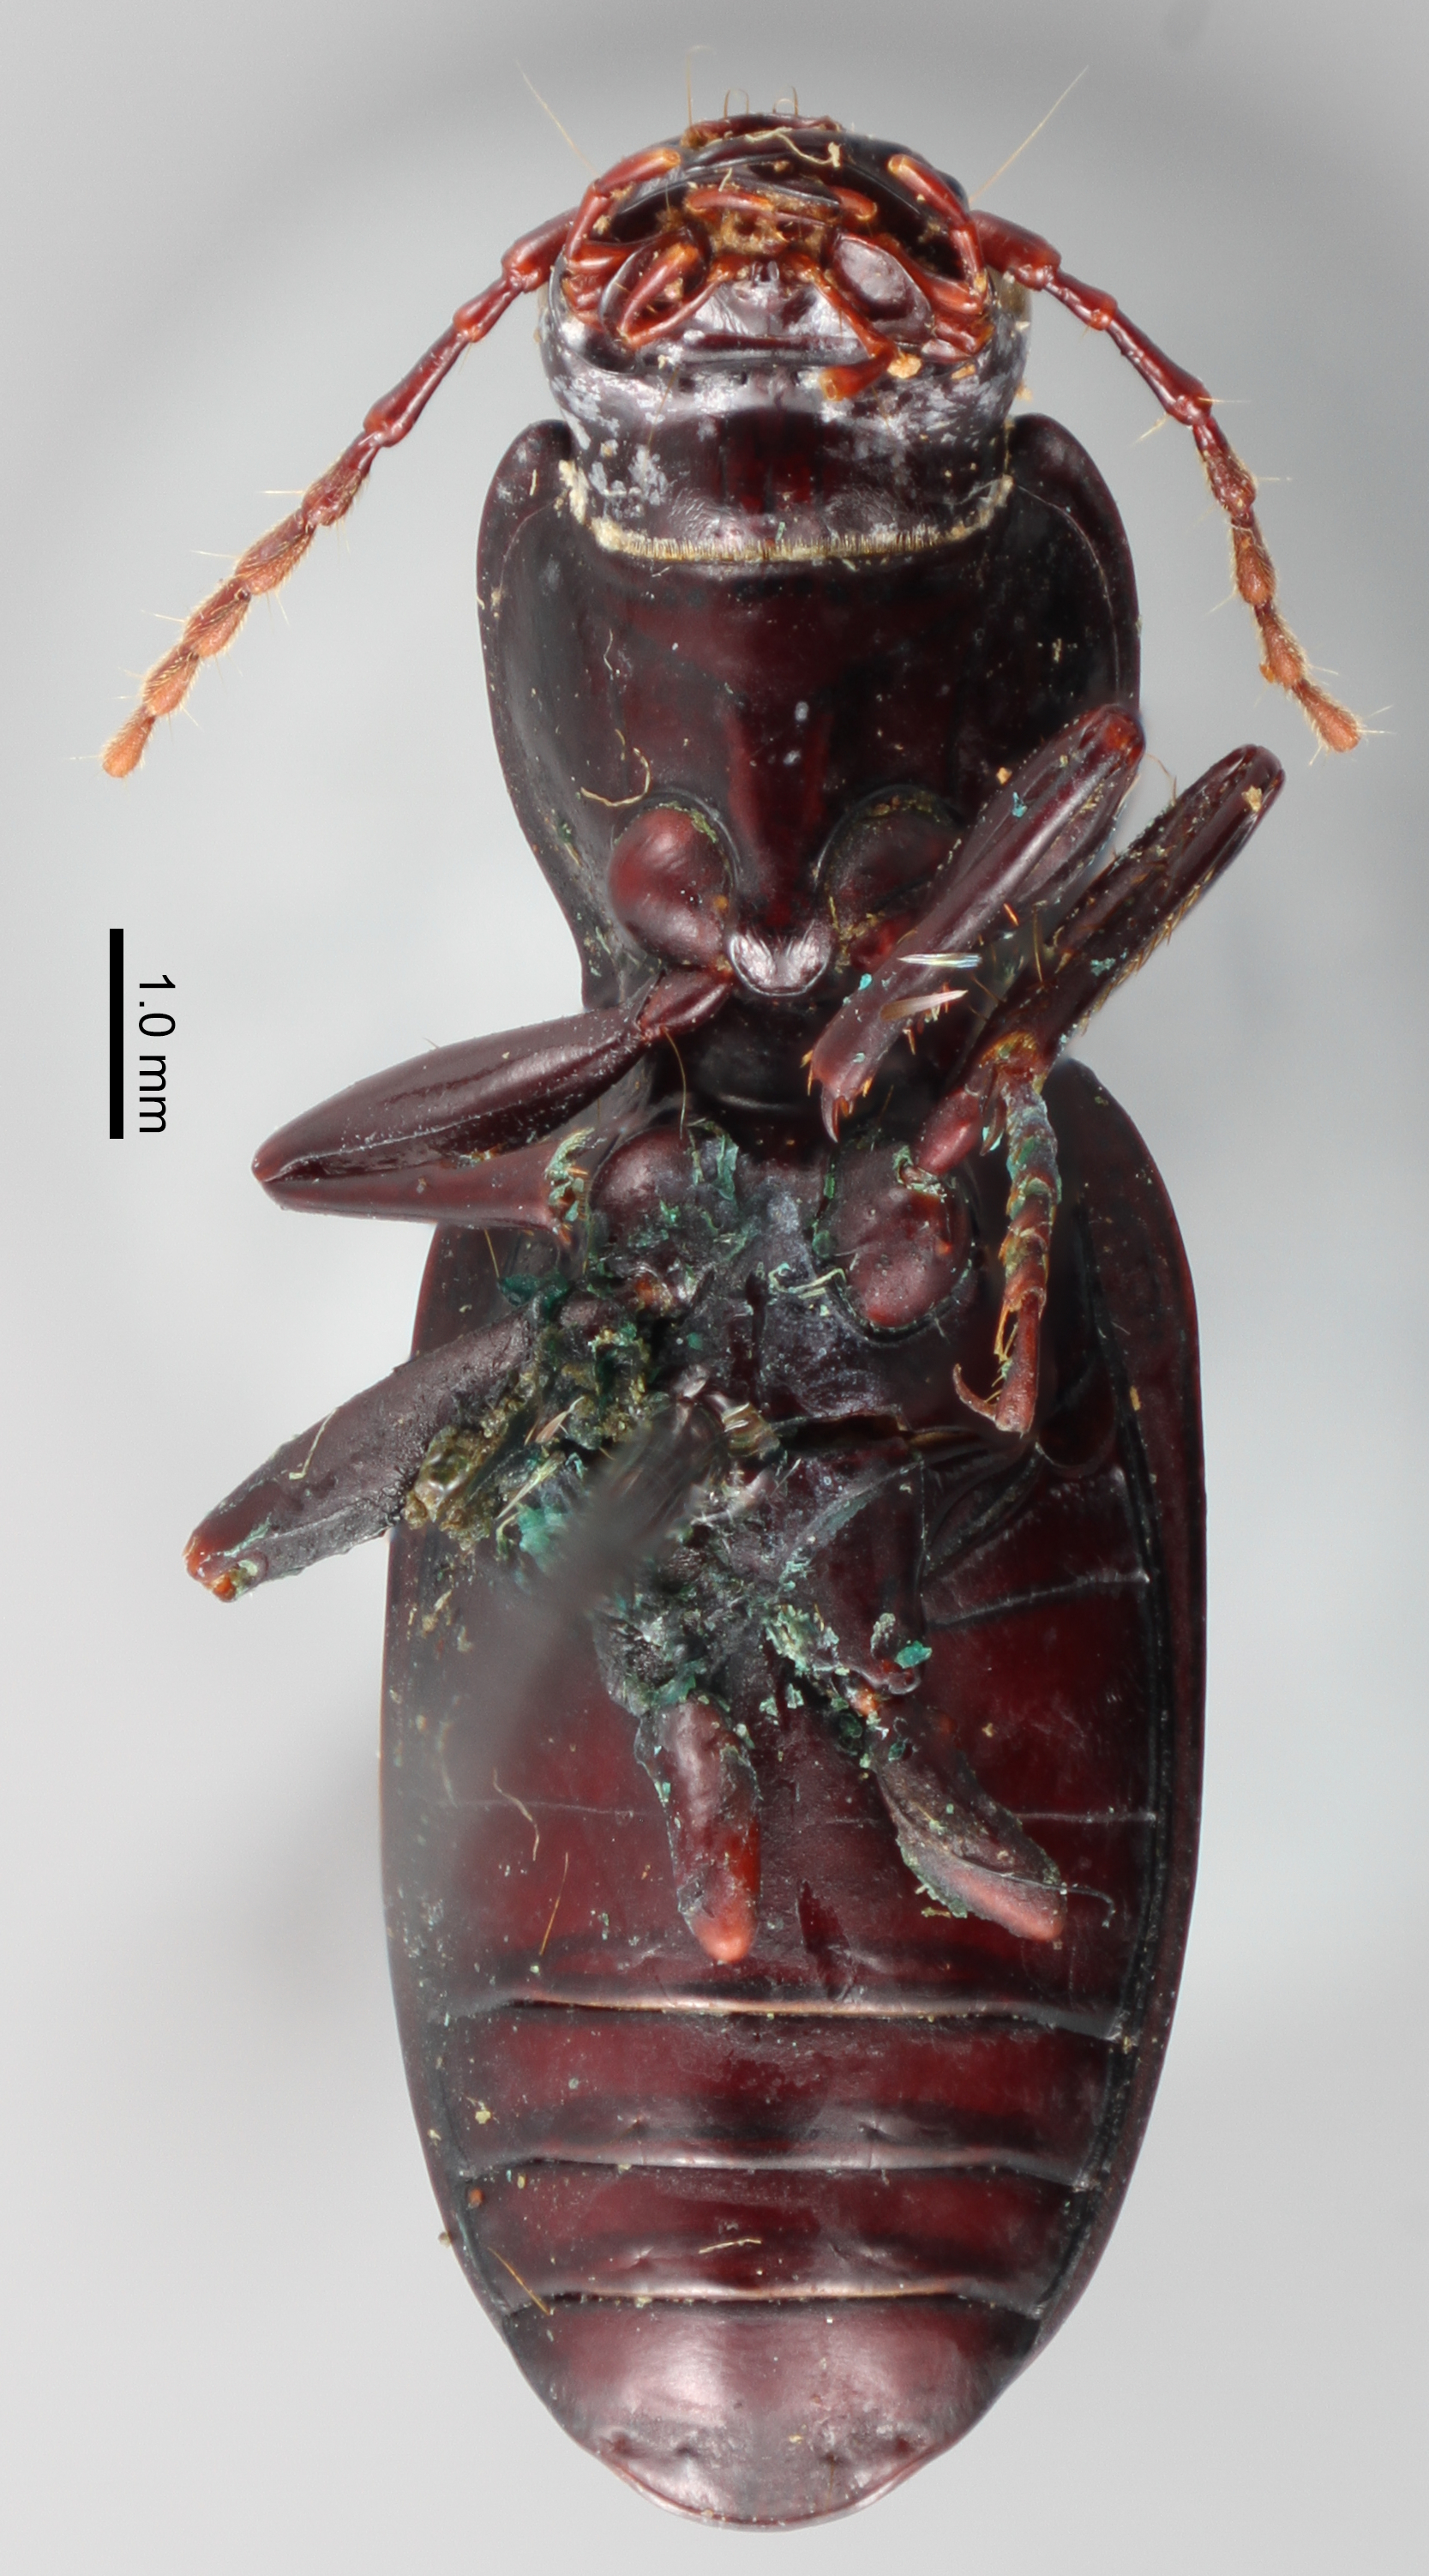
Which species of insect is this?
Pterostichus esuriens
